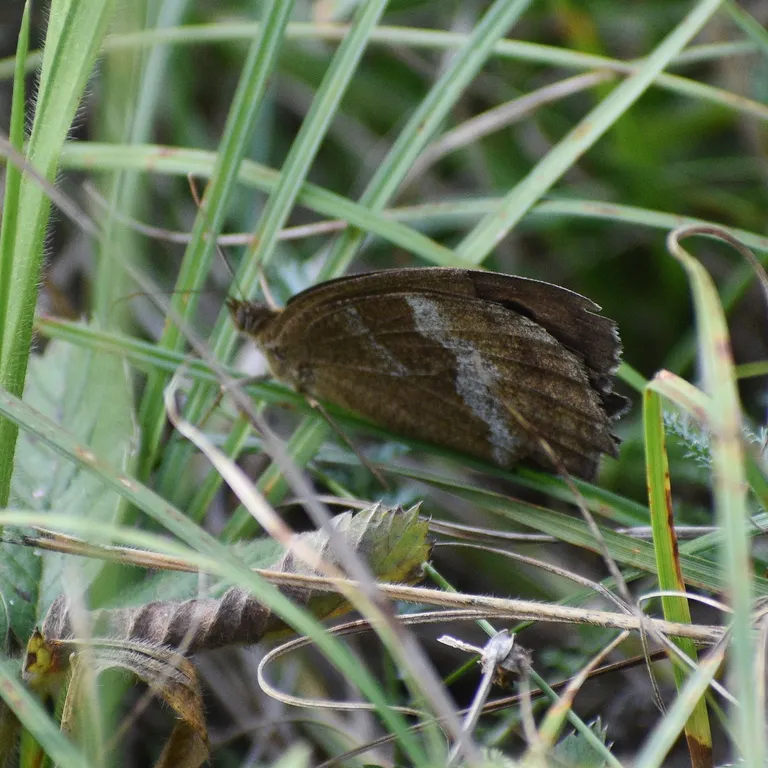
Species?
Minois dryas
